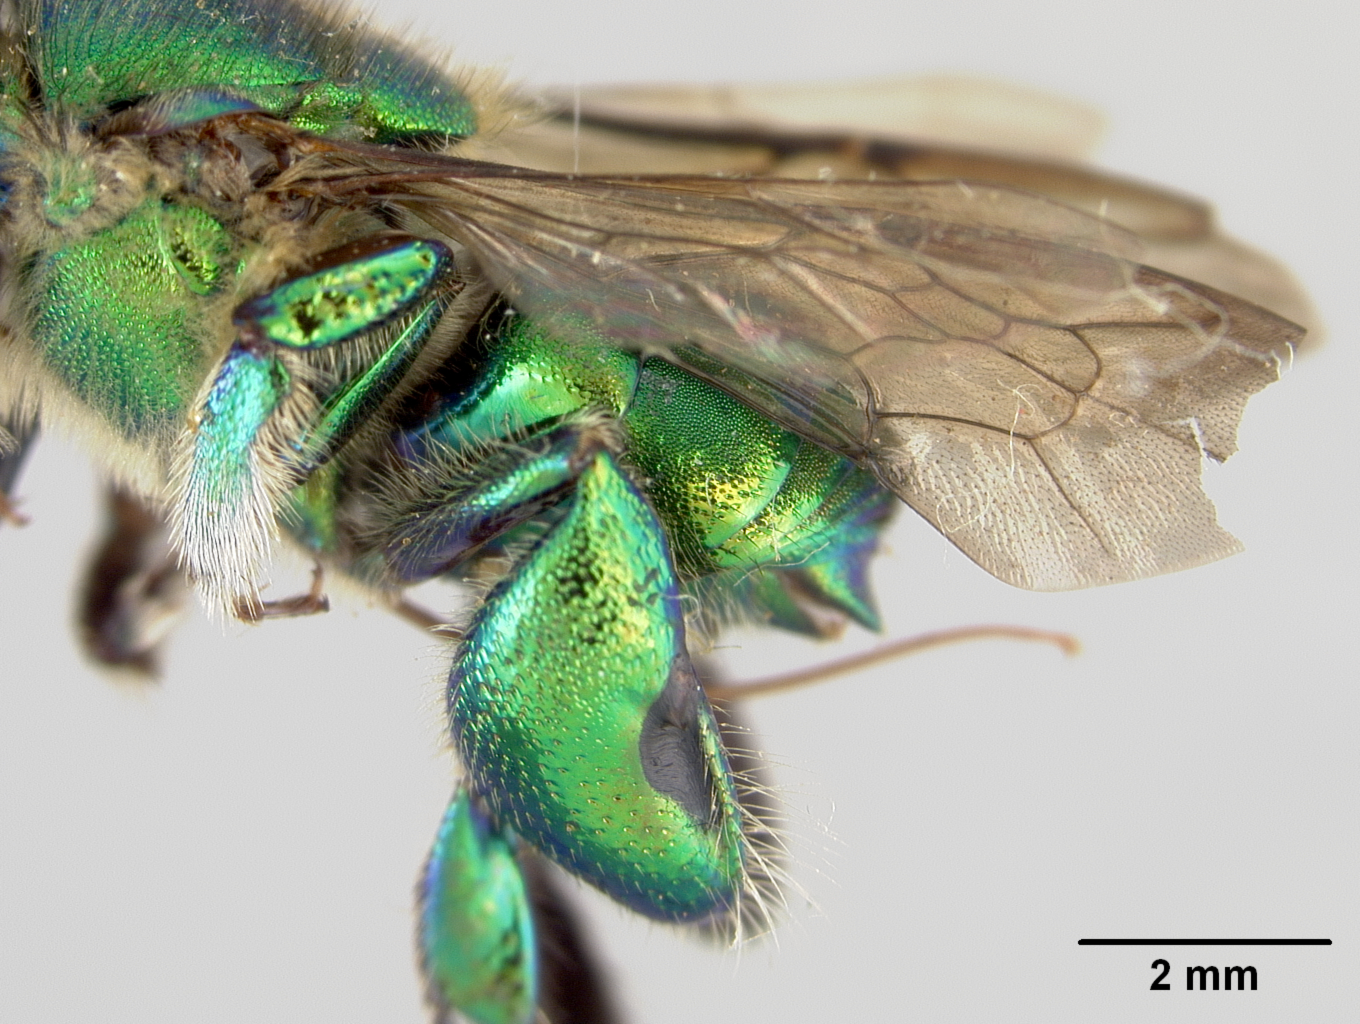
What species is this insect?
Euglossa turbinifex
